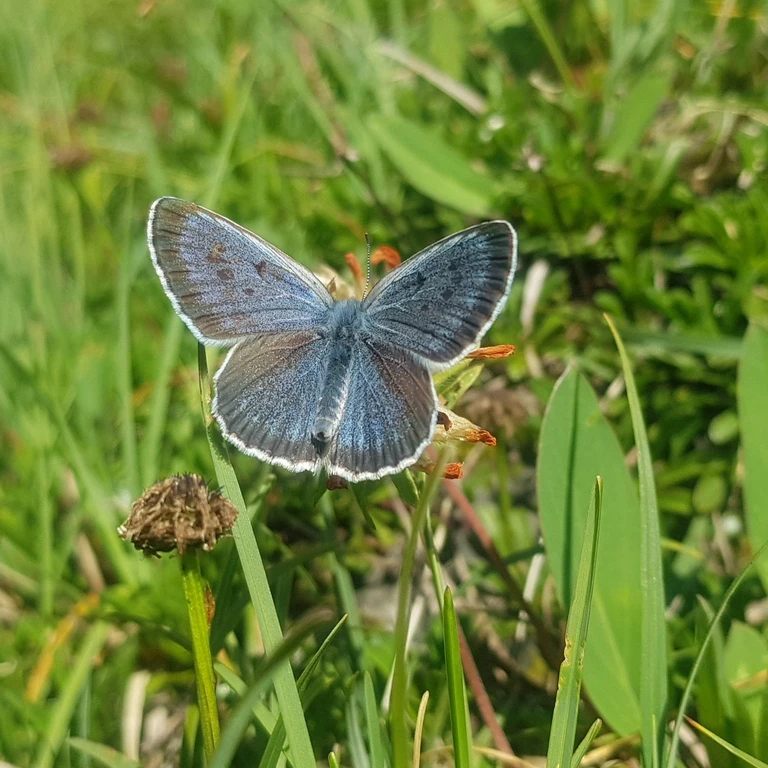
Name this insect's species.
Phengaris arion (also Maculinea arion)
